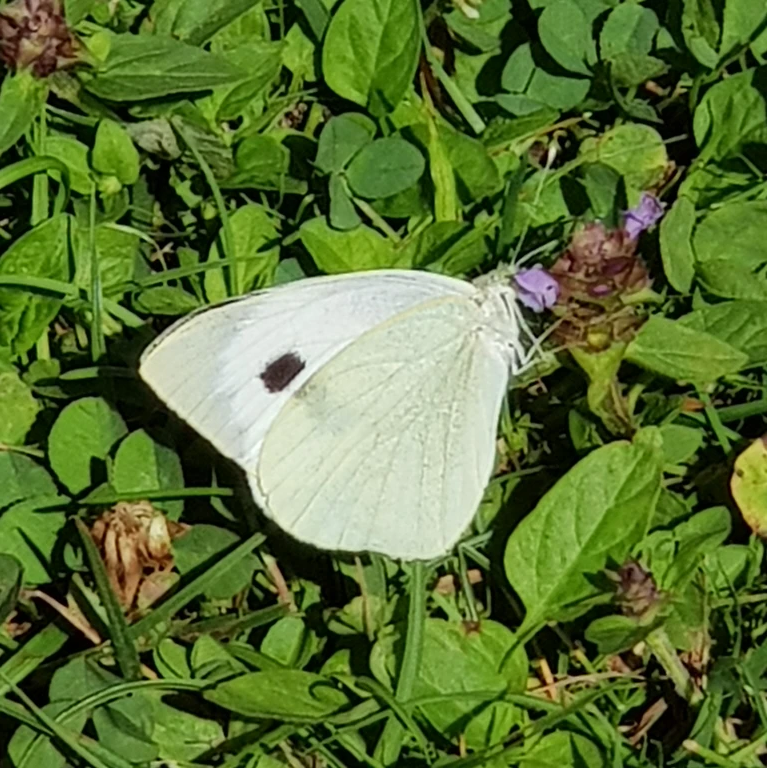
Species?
Pieris brassicae
